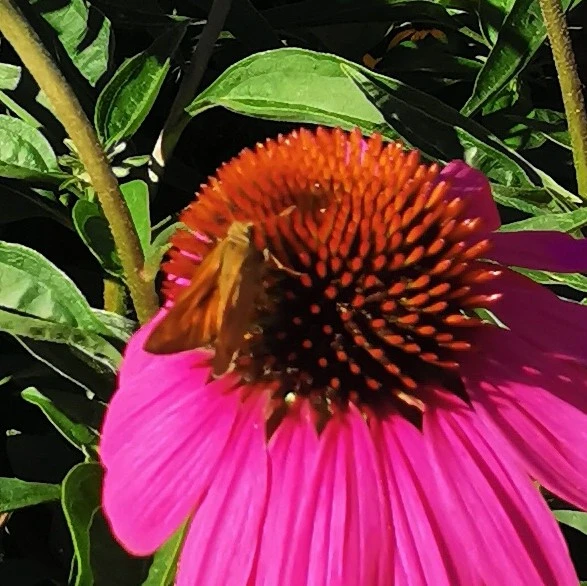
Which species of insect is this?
Ochlodes sylvanus (also Ochlodes venata)
